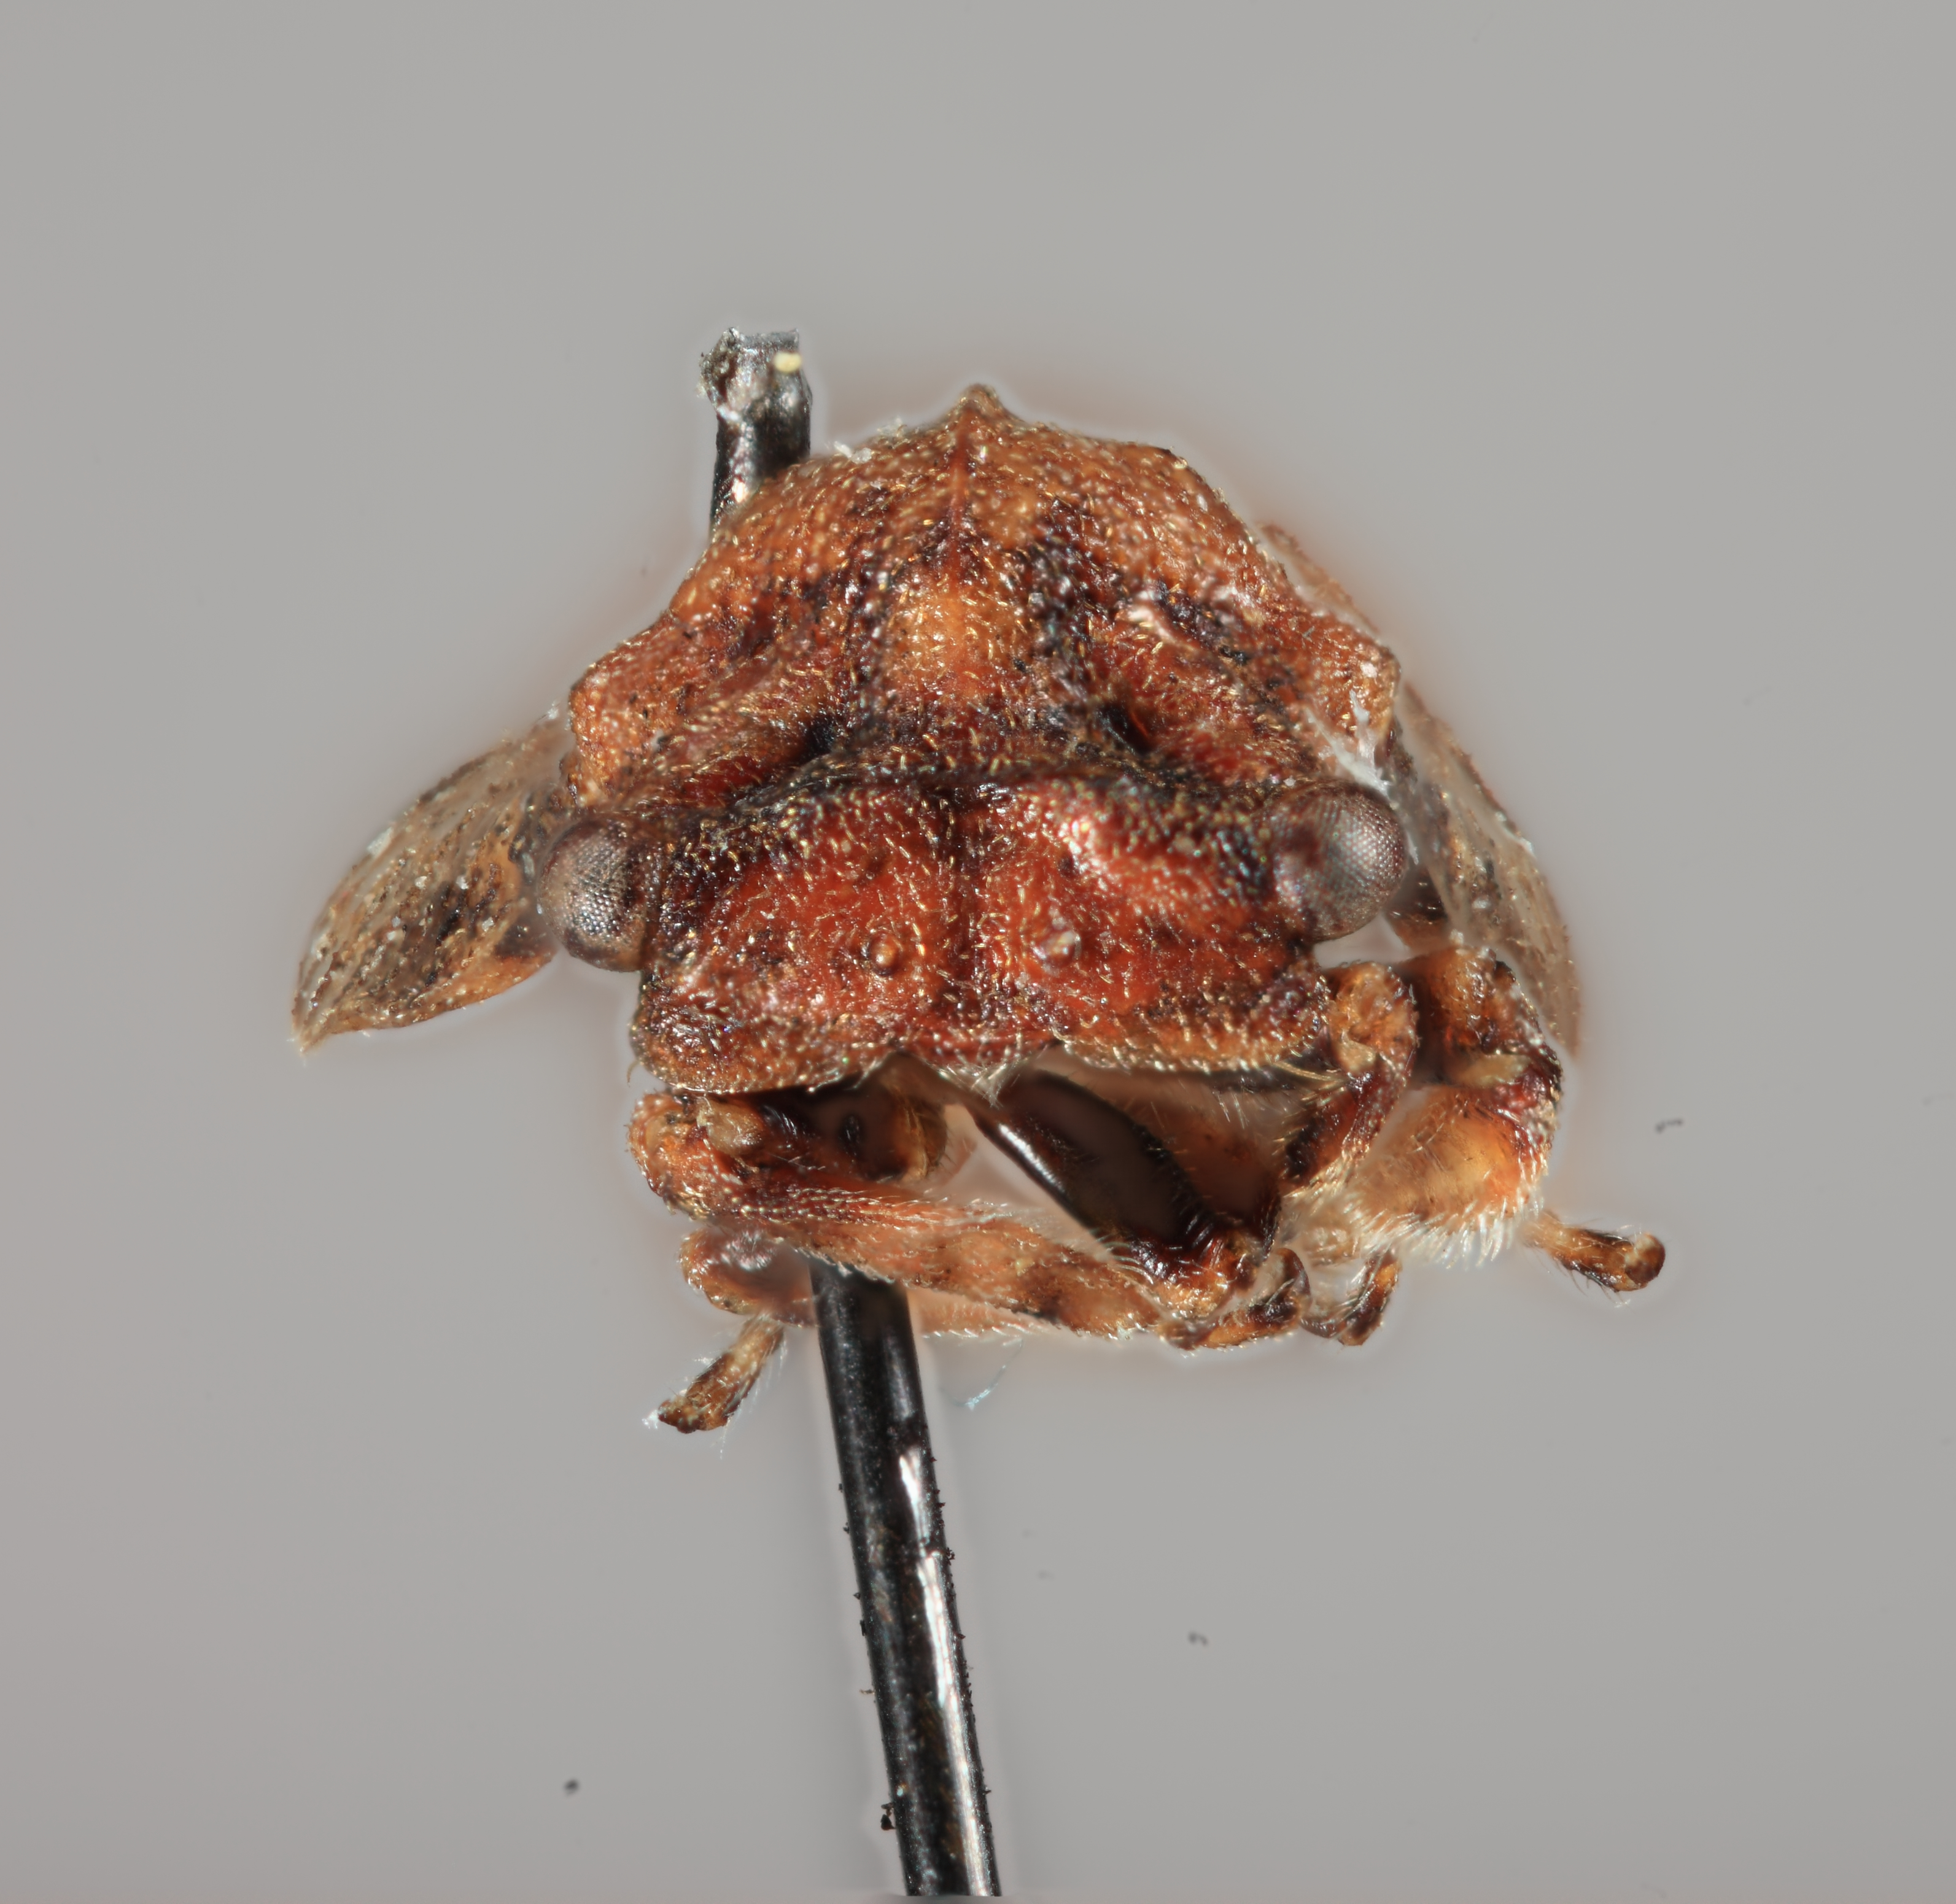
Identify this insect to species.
Eudonica nanella
